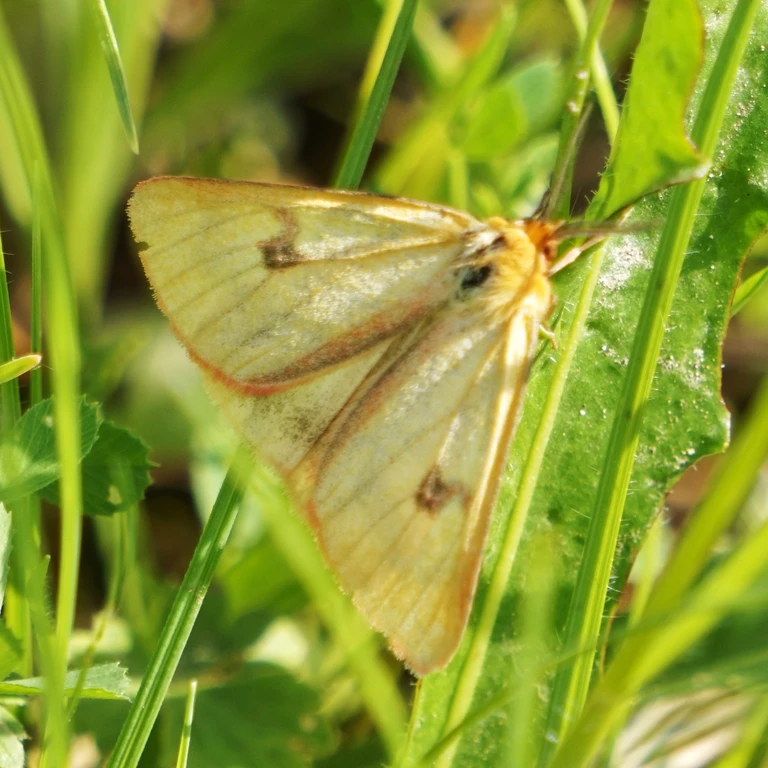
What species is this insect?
Diacrisia sannio
